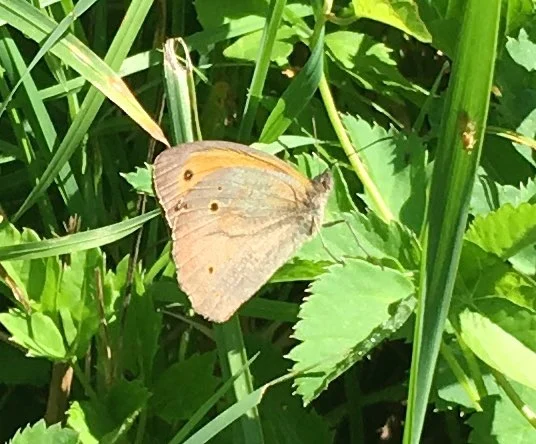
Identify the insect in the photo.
Maniola jurtina
